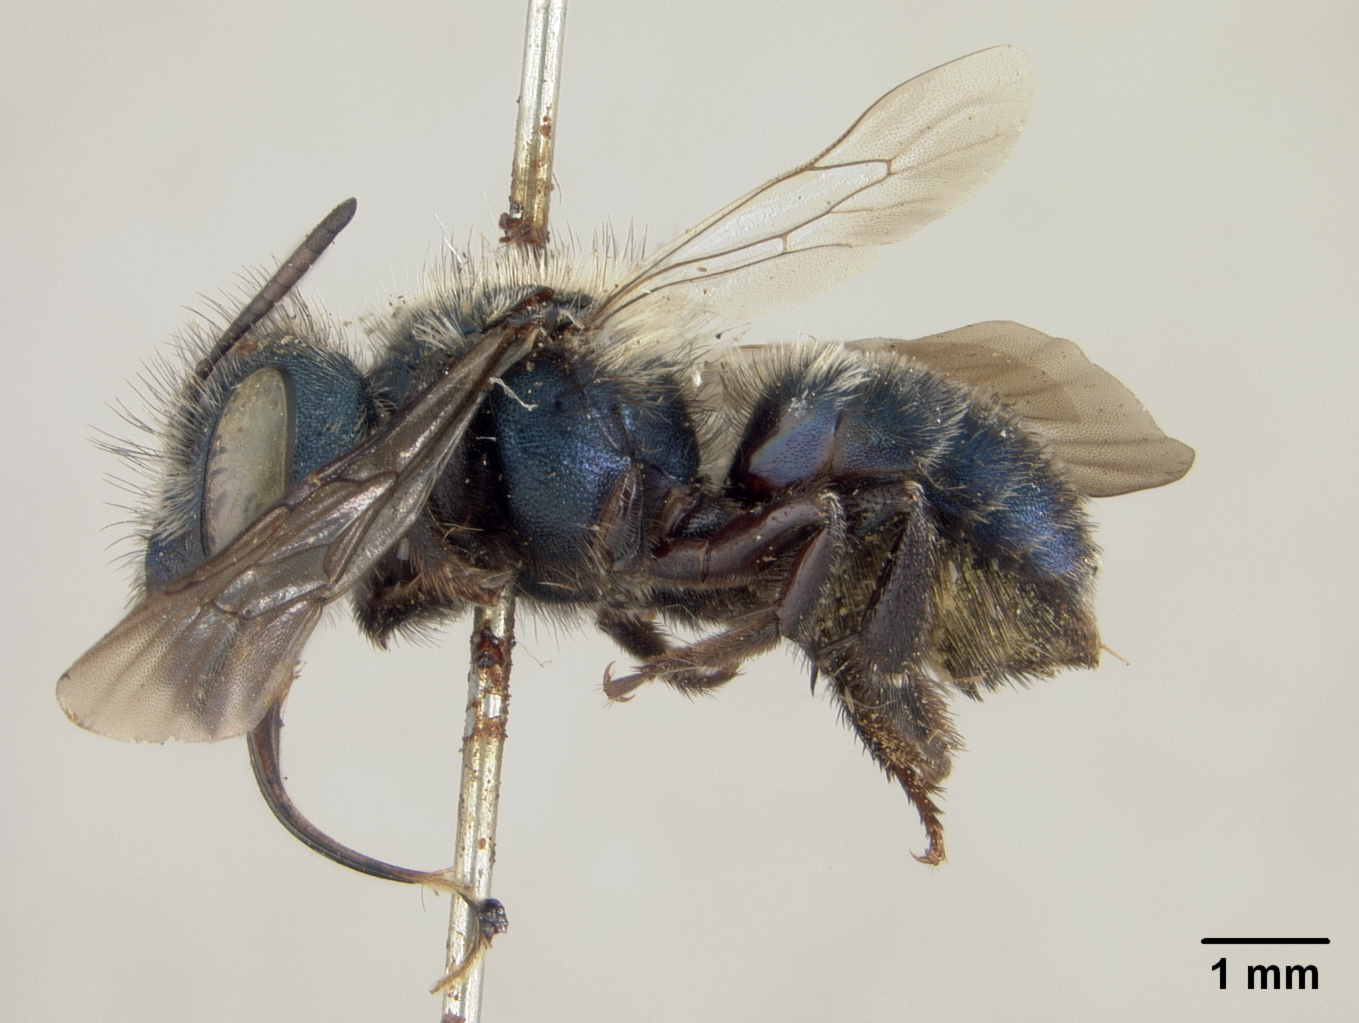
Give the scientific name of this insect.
Osmia melanopleura
